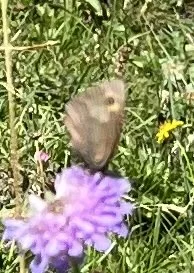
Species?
Maniola jurtina
